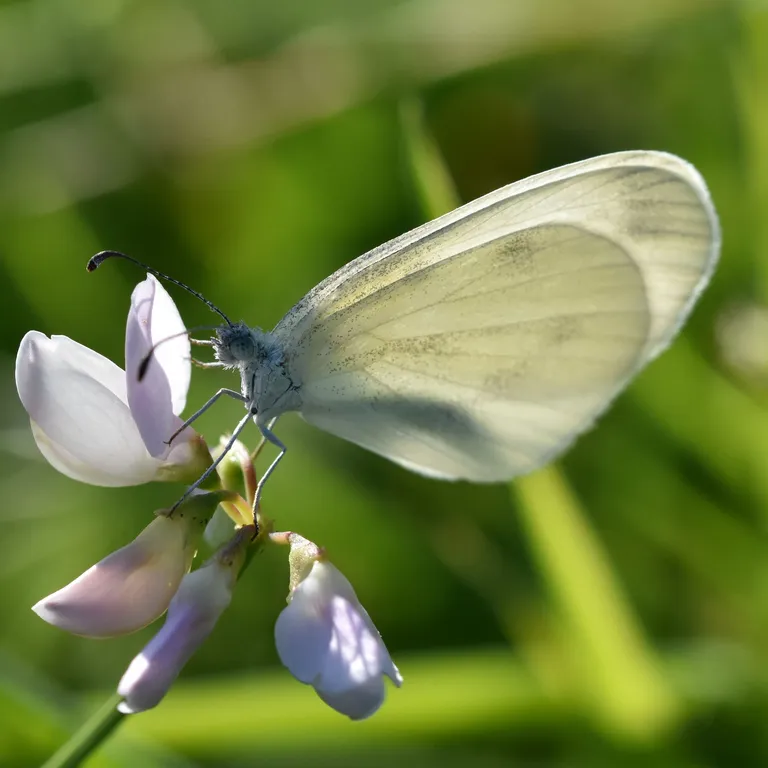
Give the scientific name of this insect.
Leptidea sinapis/juvernica
